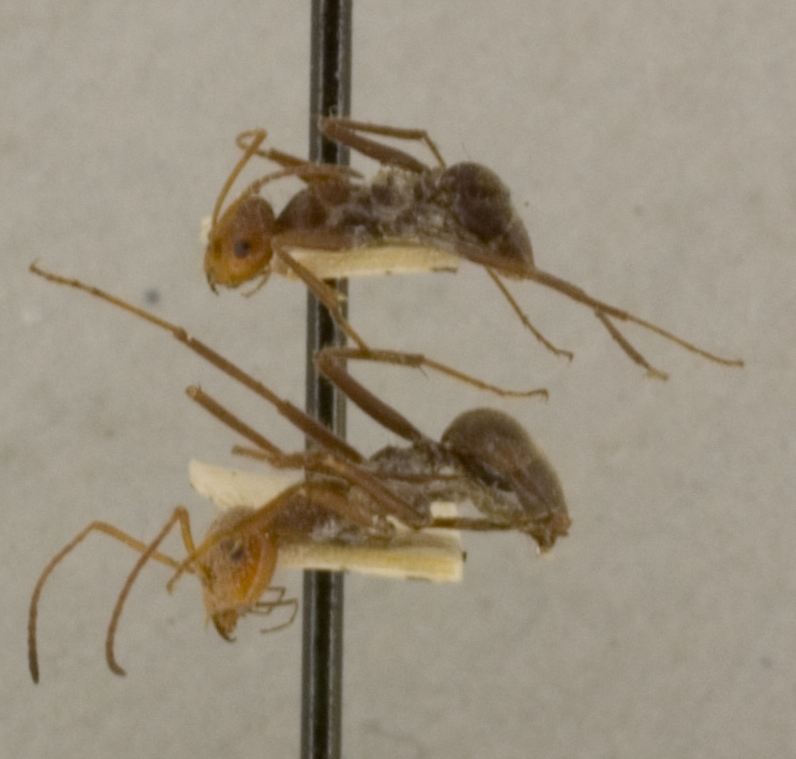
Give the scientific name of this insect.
Myrmecocystus melliger
